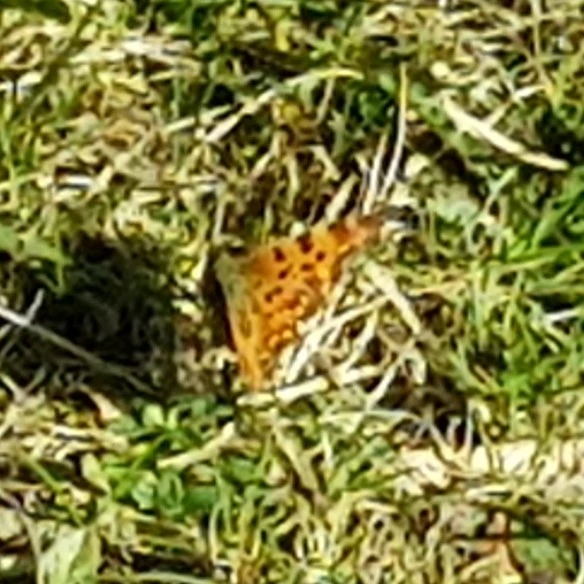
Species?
Polygonia c-album
